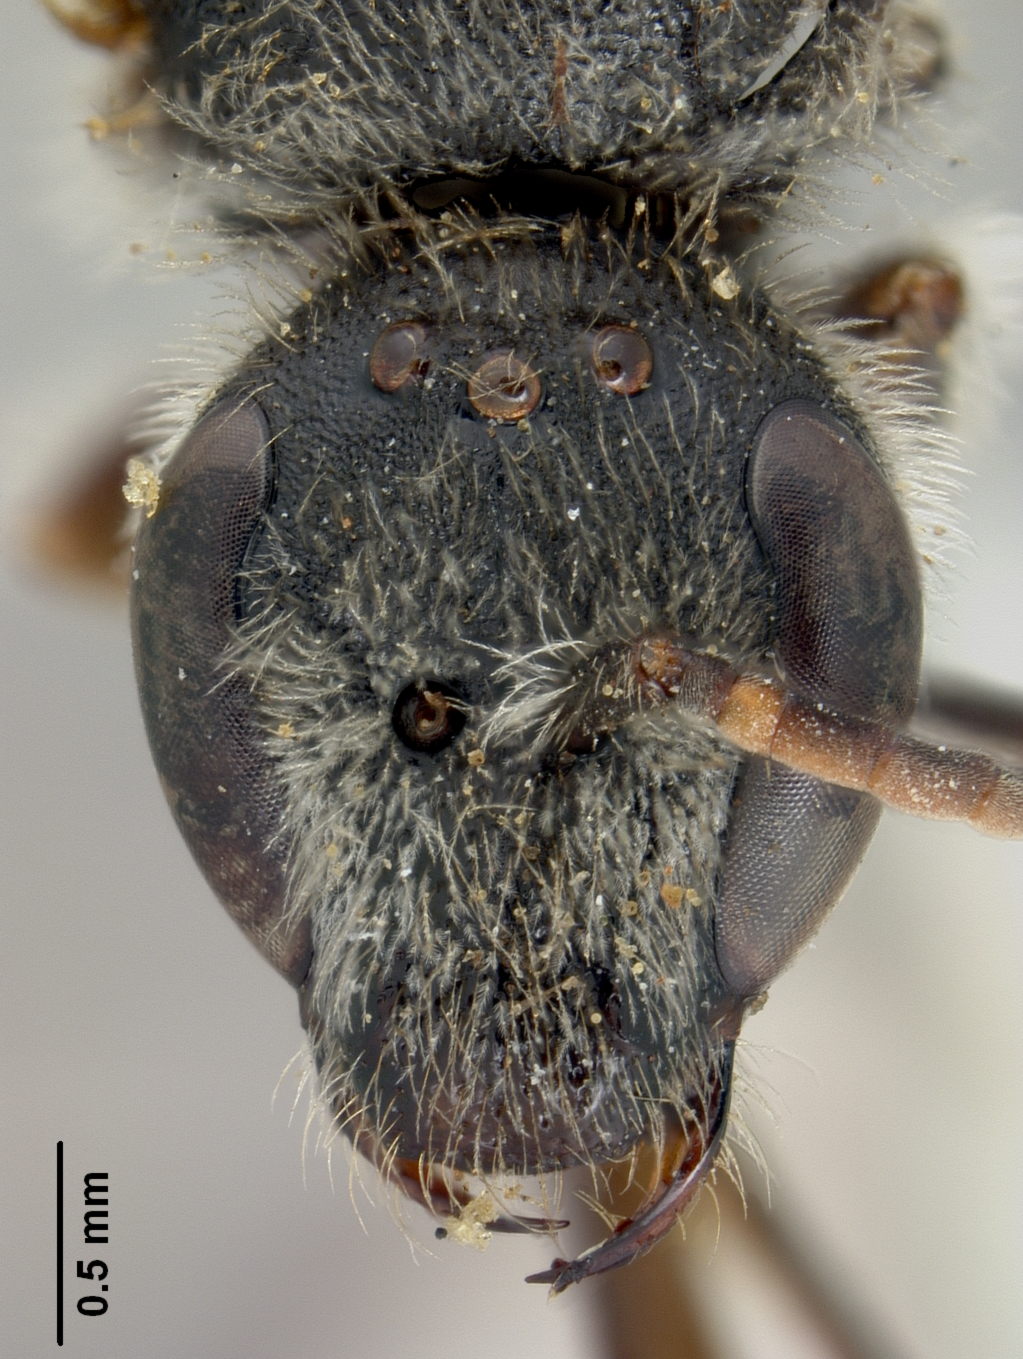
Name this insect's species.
Halictus farquhari
